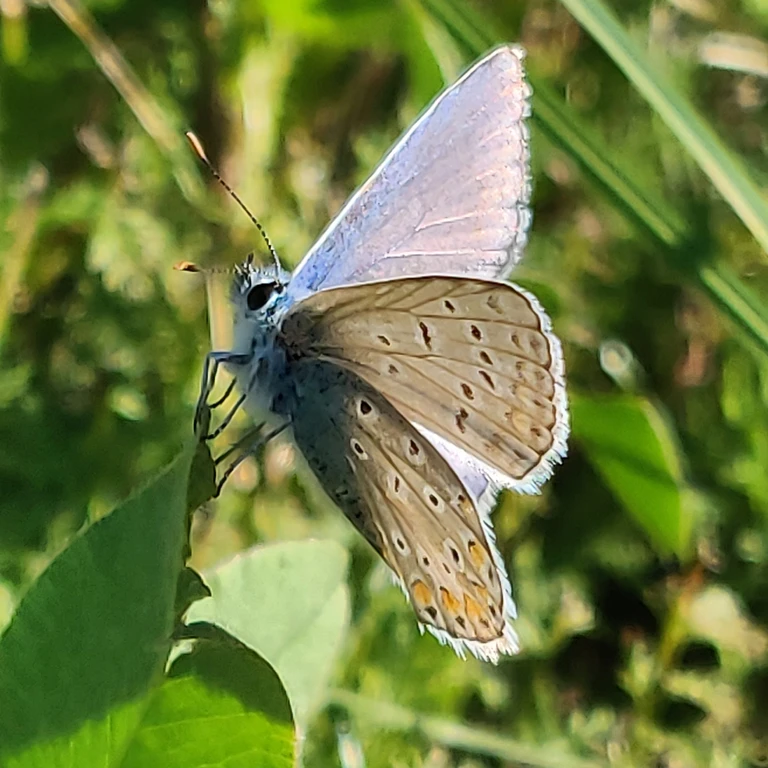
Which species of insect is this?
Polyommatus icarus
